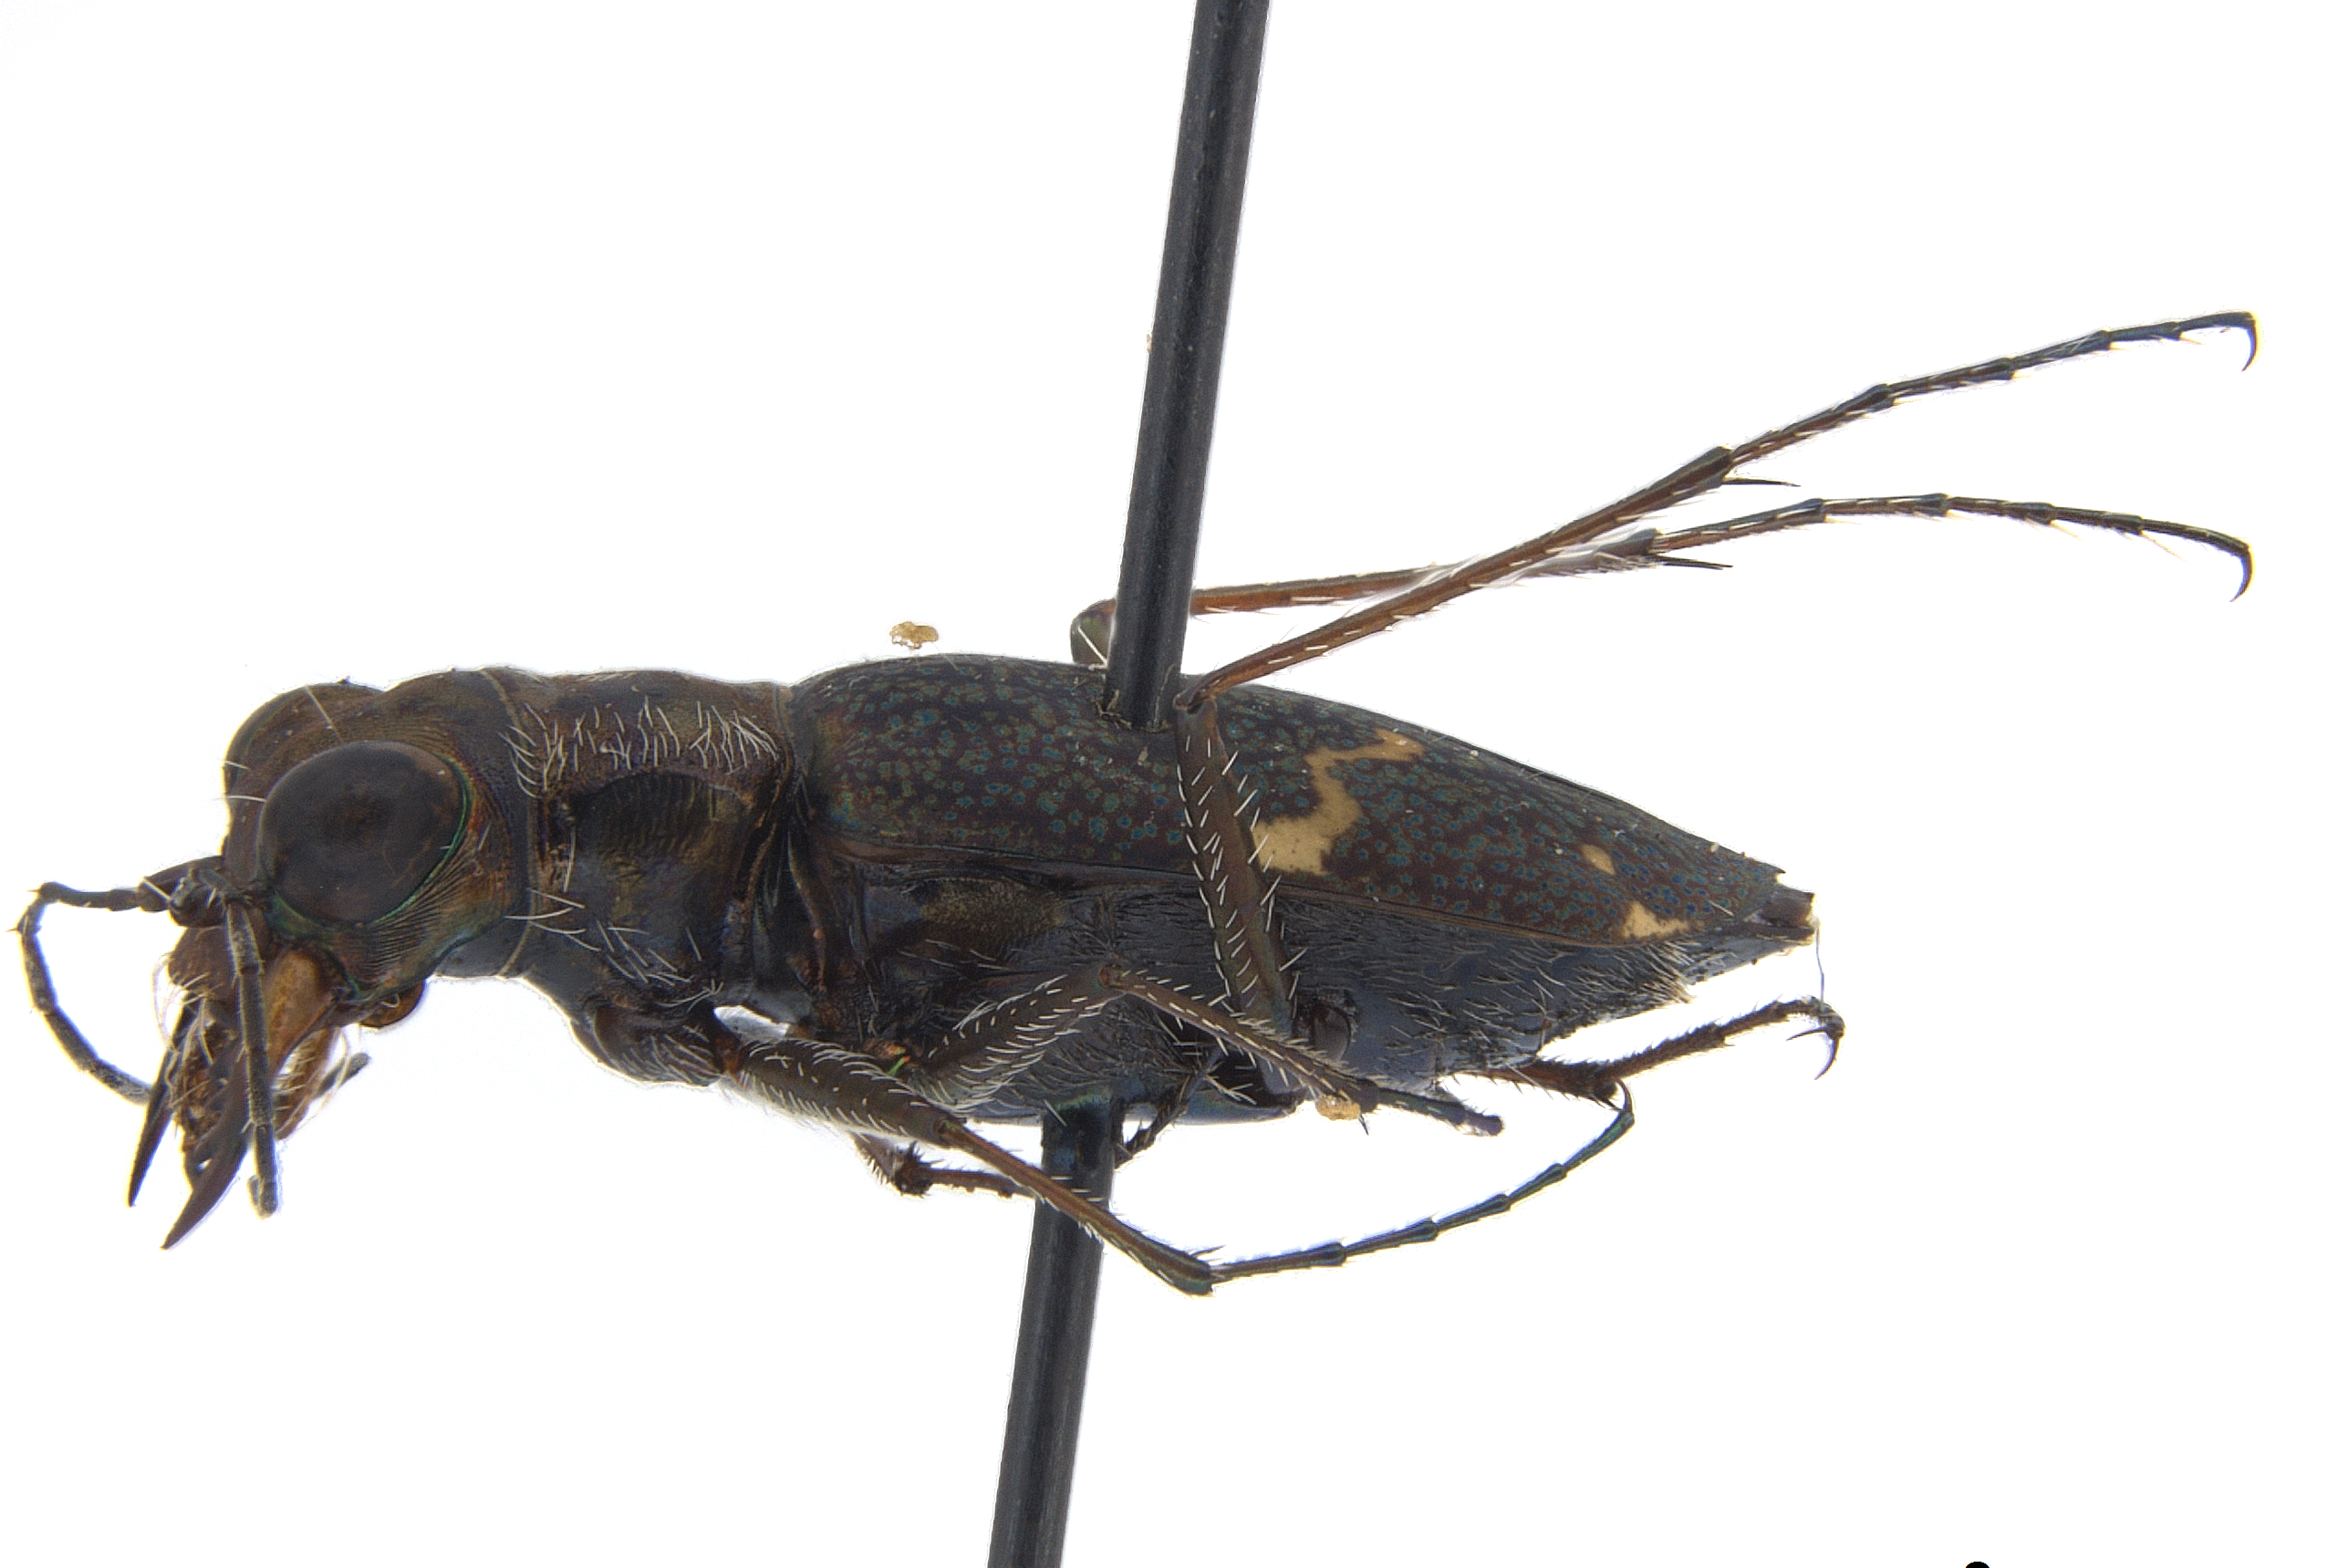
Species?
Brasiella argentata
